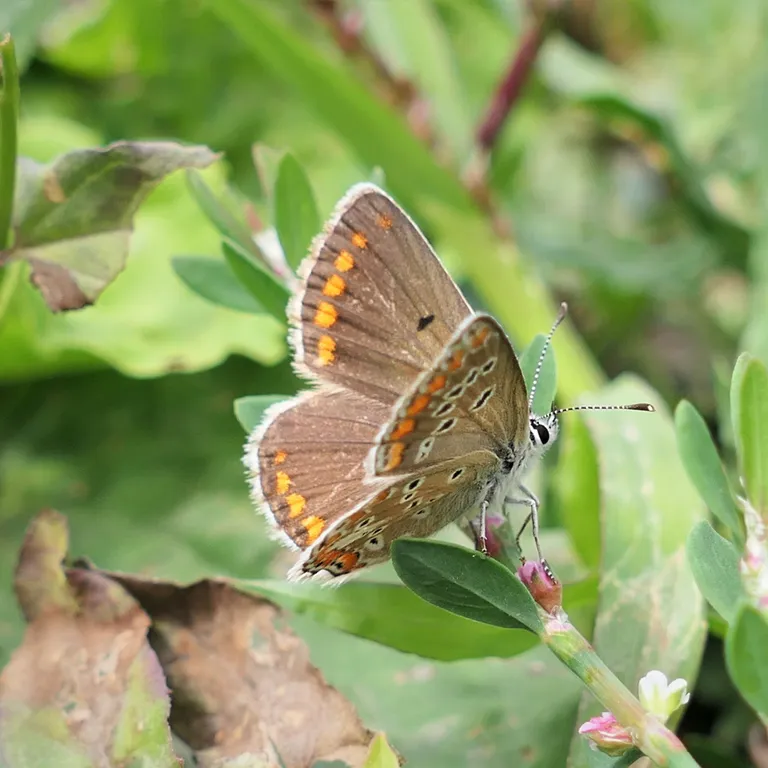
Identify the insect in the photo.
Aricia agestis/artaxerxes
